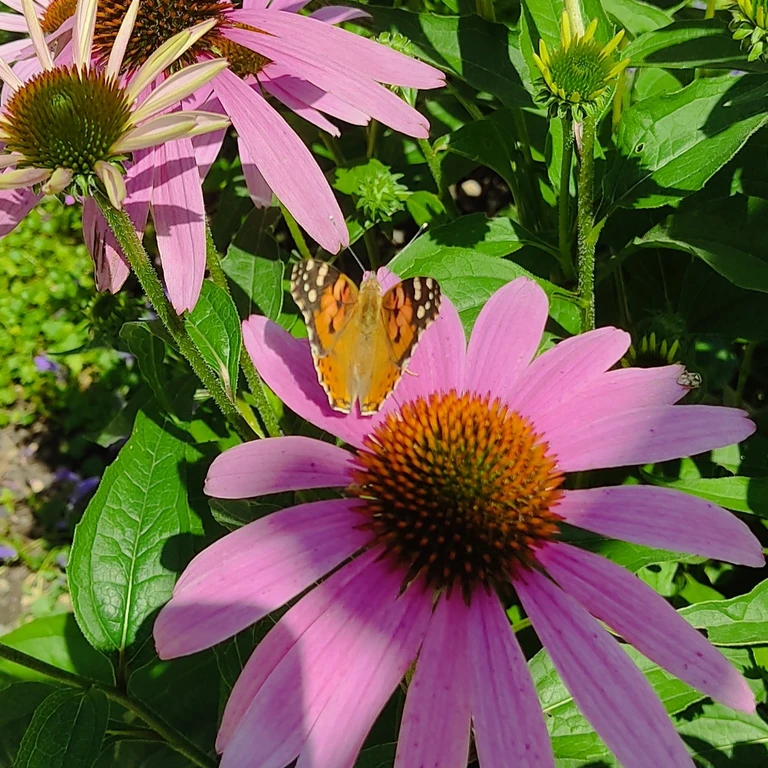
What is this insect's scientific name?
Vanessa cardui
